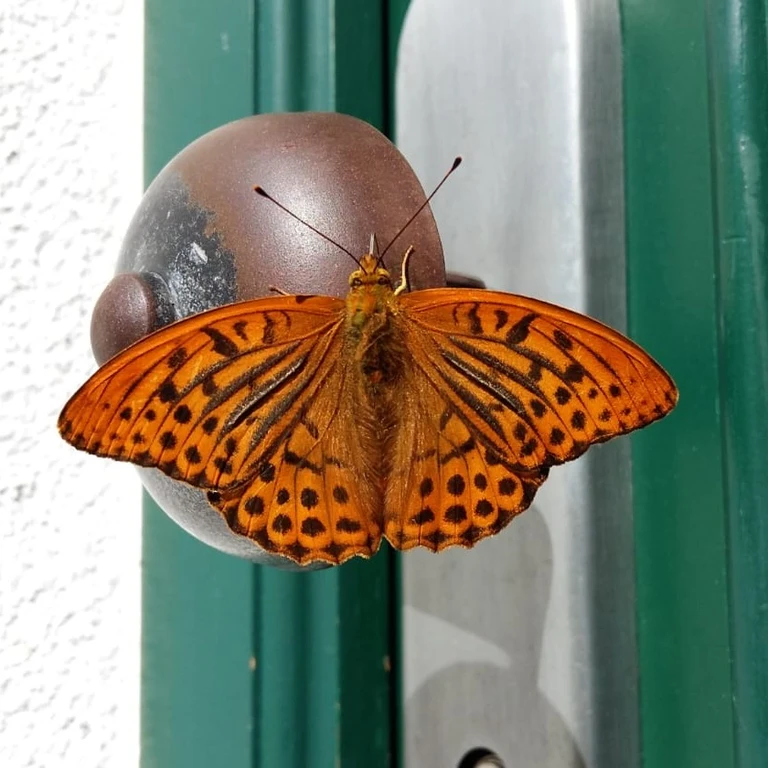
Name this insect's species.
Argynnis paphia
